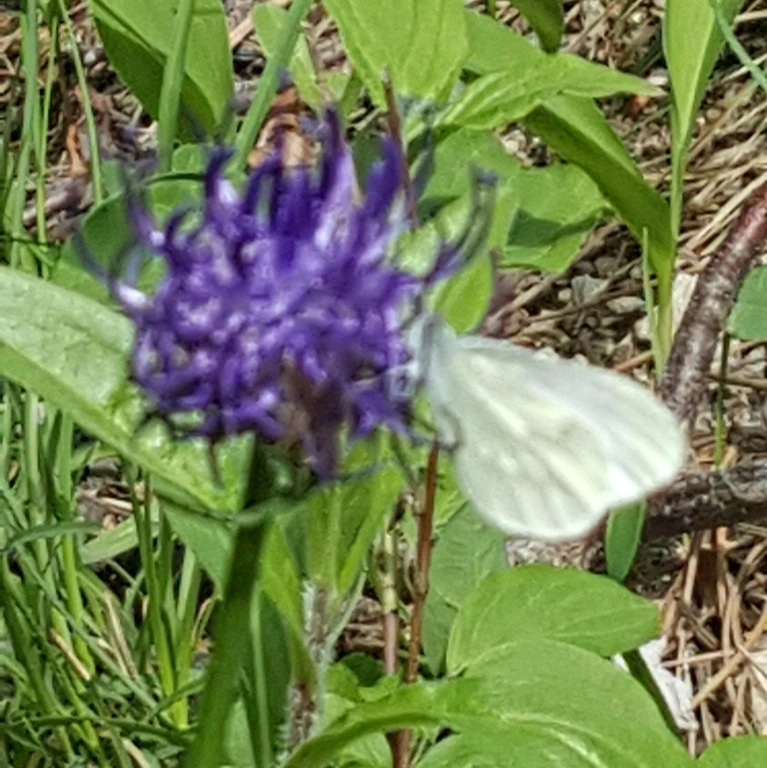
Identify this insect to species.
Leptidea sinapis/juvernica
